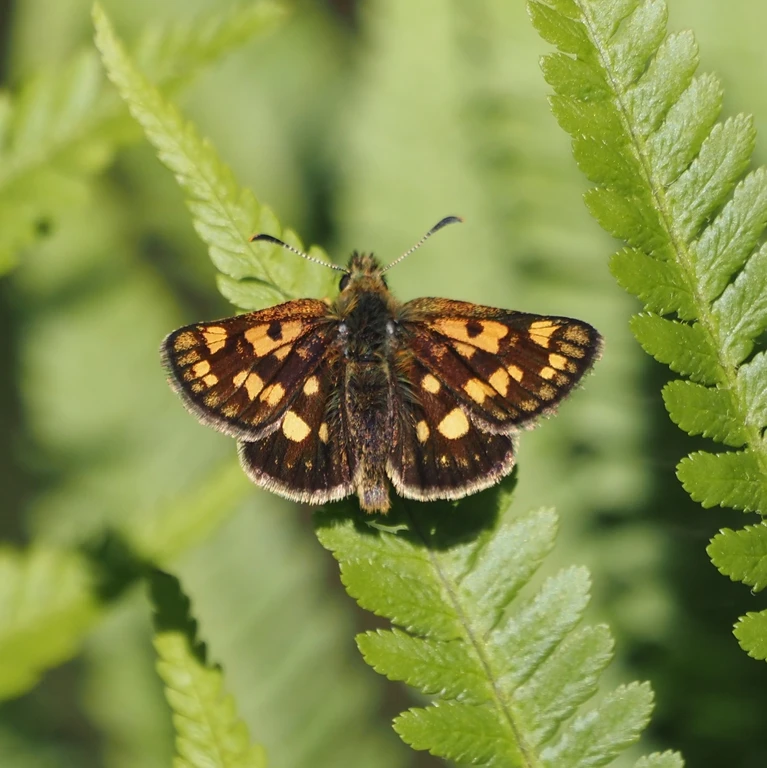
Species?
Carterocephalus palaemon
